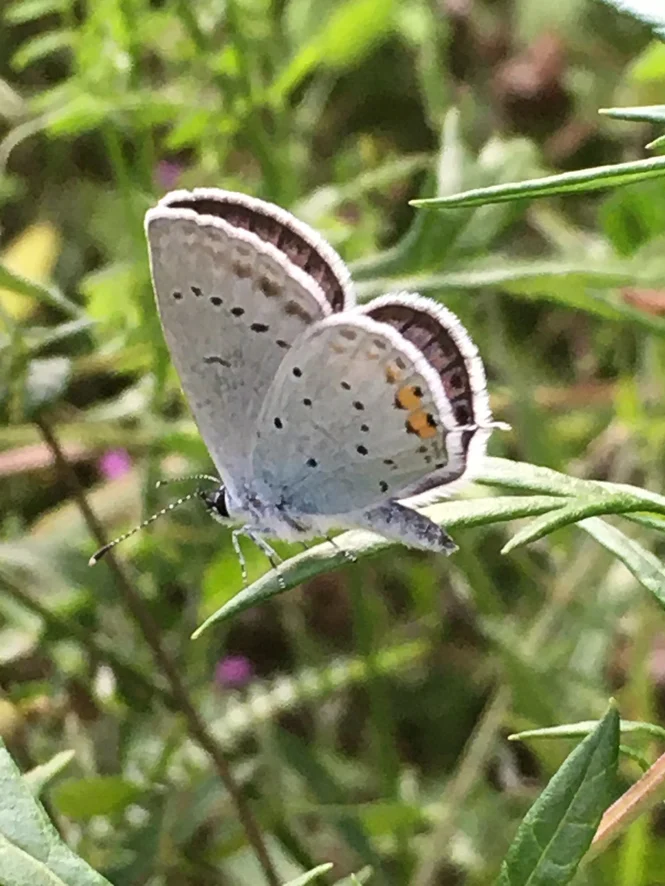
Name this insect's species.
Cupido argiades (also Elkalyce argiades)
